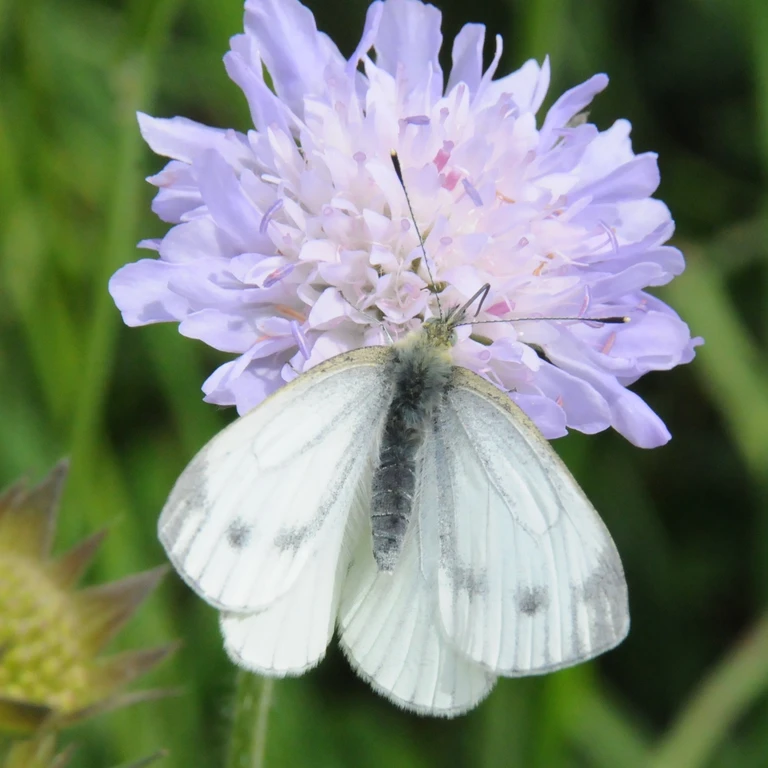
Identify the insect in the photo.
Pieris napi
